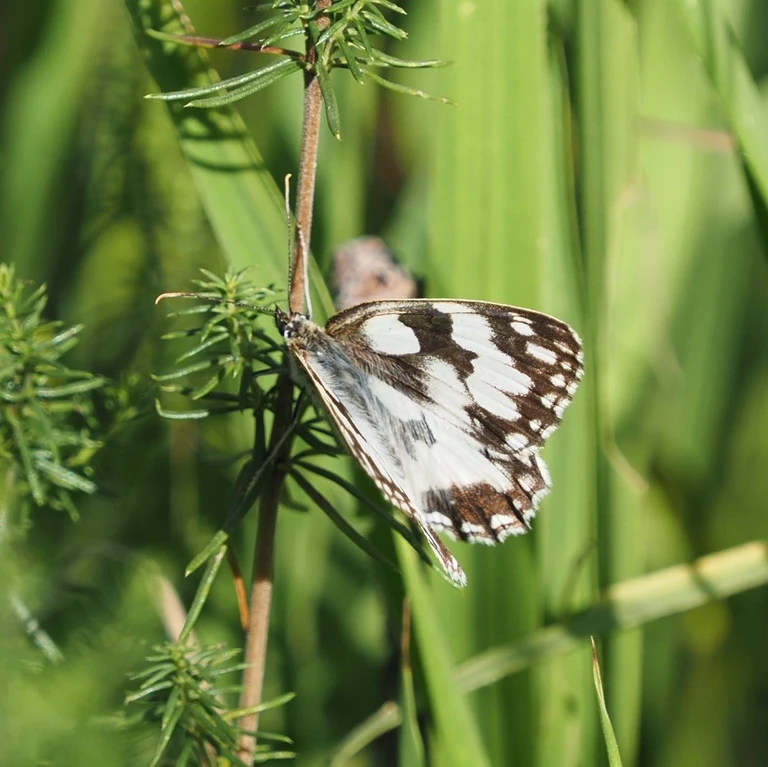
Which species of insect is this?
Melanargia galathea
